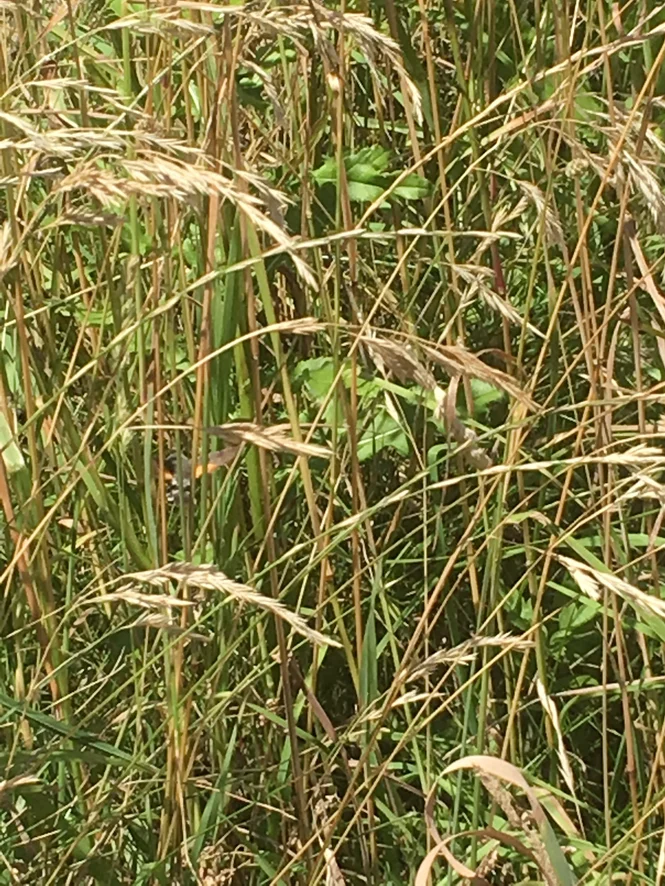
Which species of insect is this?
Macroglossum stellatarum
